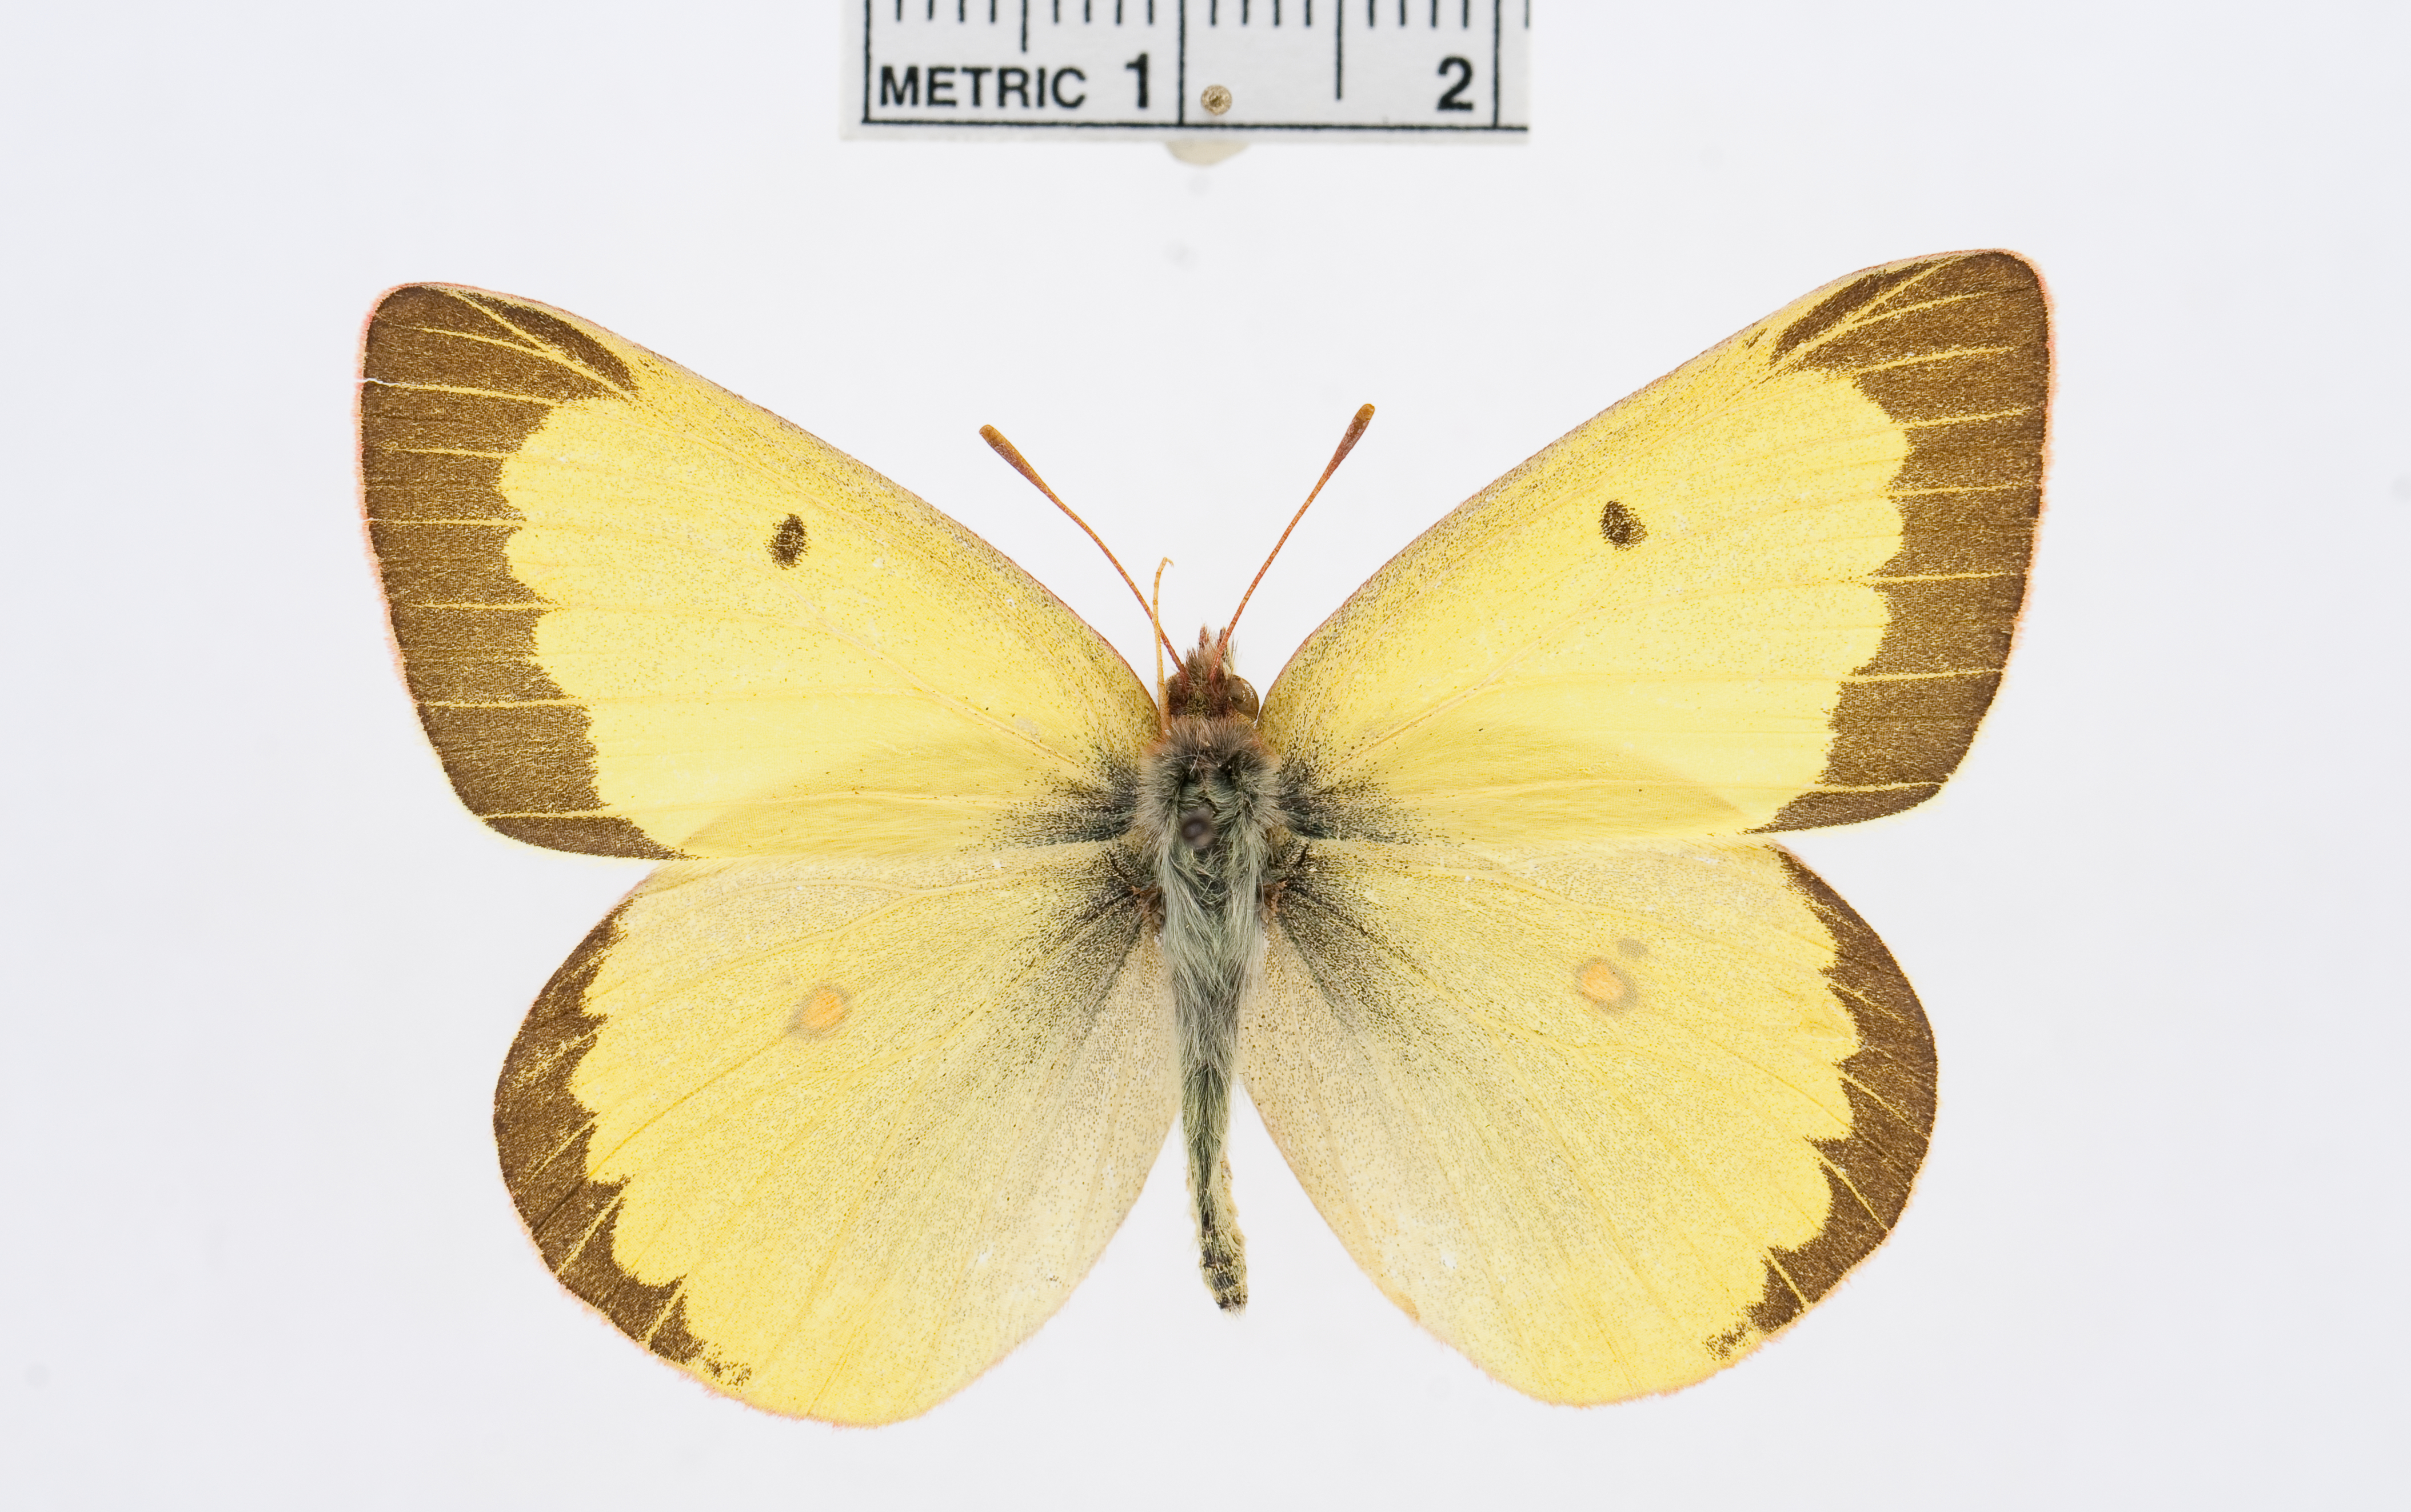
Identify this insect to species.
Colias scudderii
